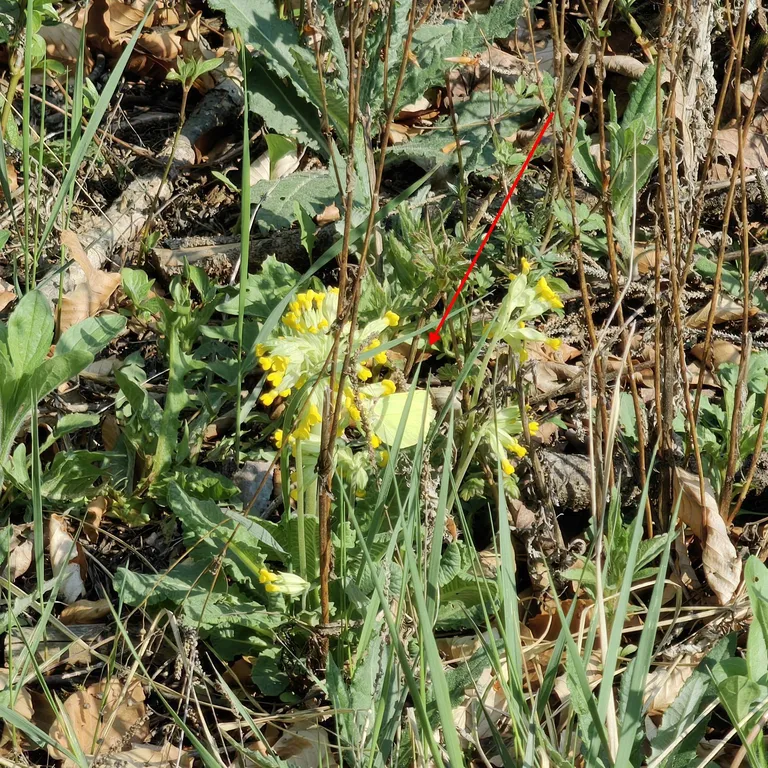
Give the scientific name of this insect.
Gonepteryx rhamni
